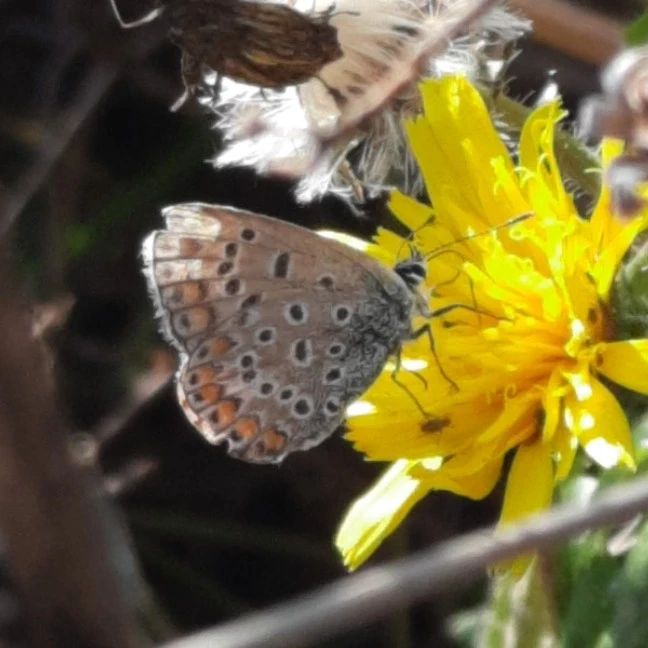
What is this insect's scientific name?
Polyommatus icarus
